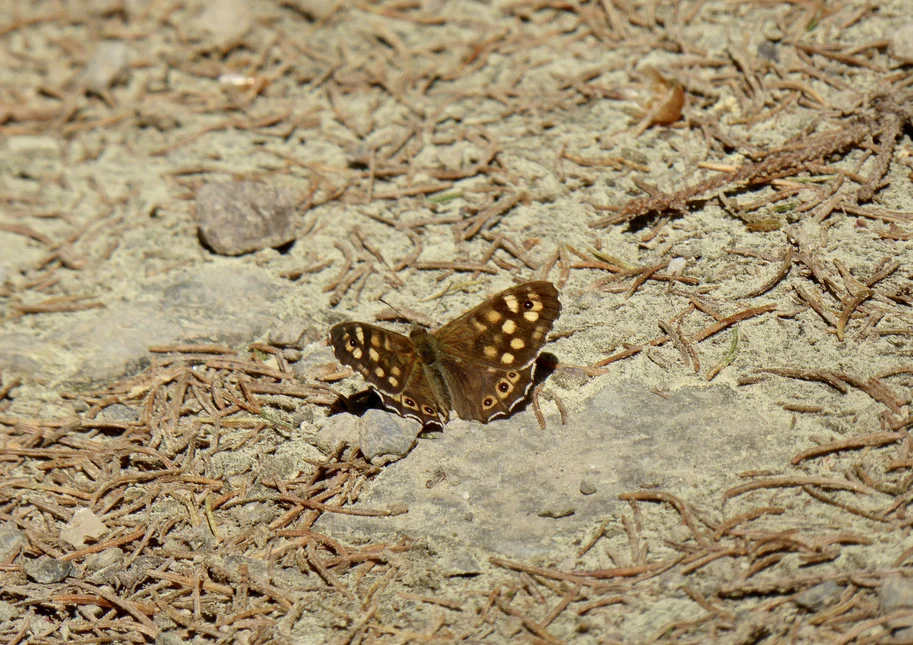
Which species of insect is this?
Pararge aegeria
